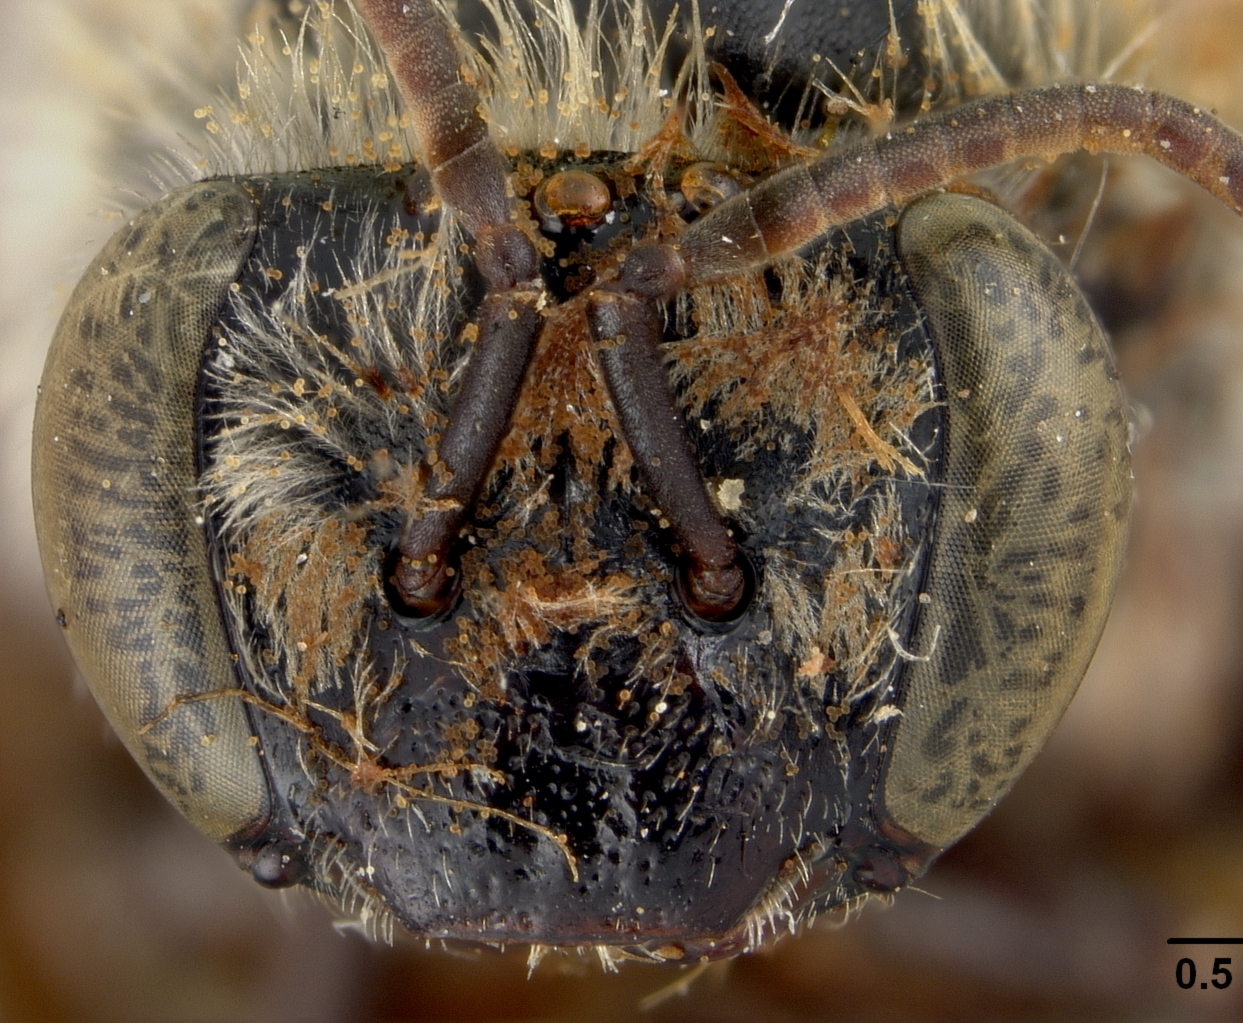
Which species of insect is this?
Exomalopsis thermalis
